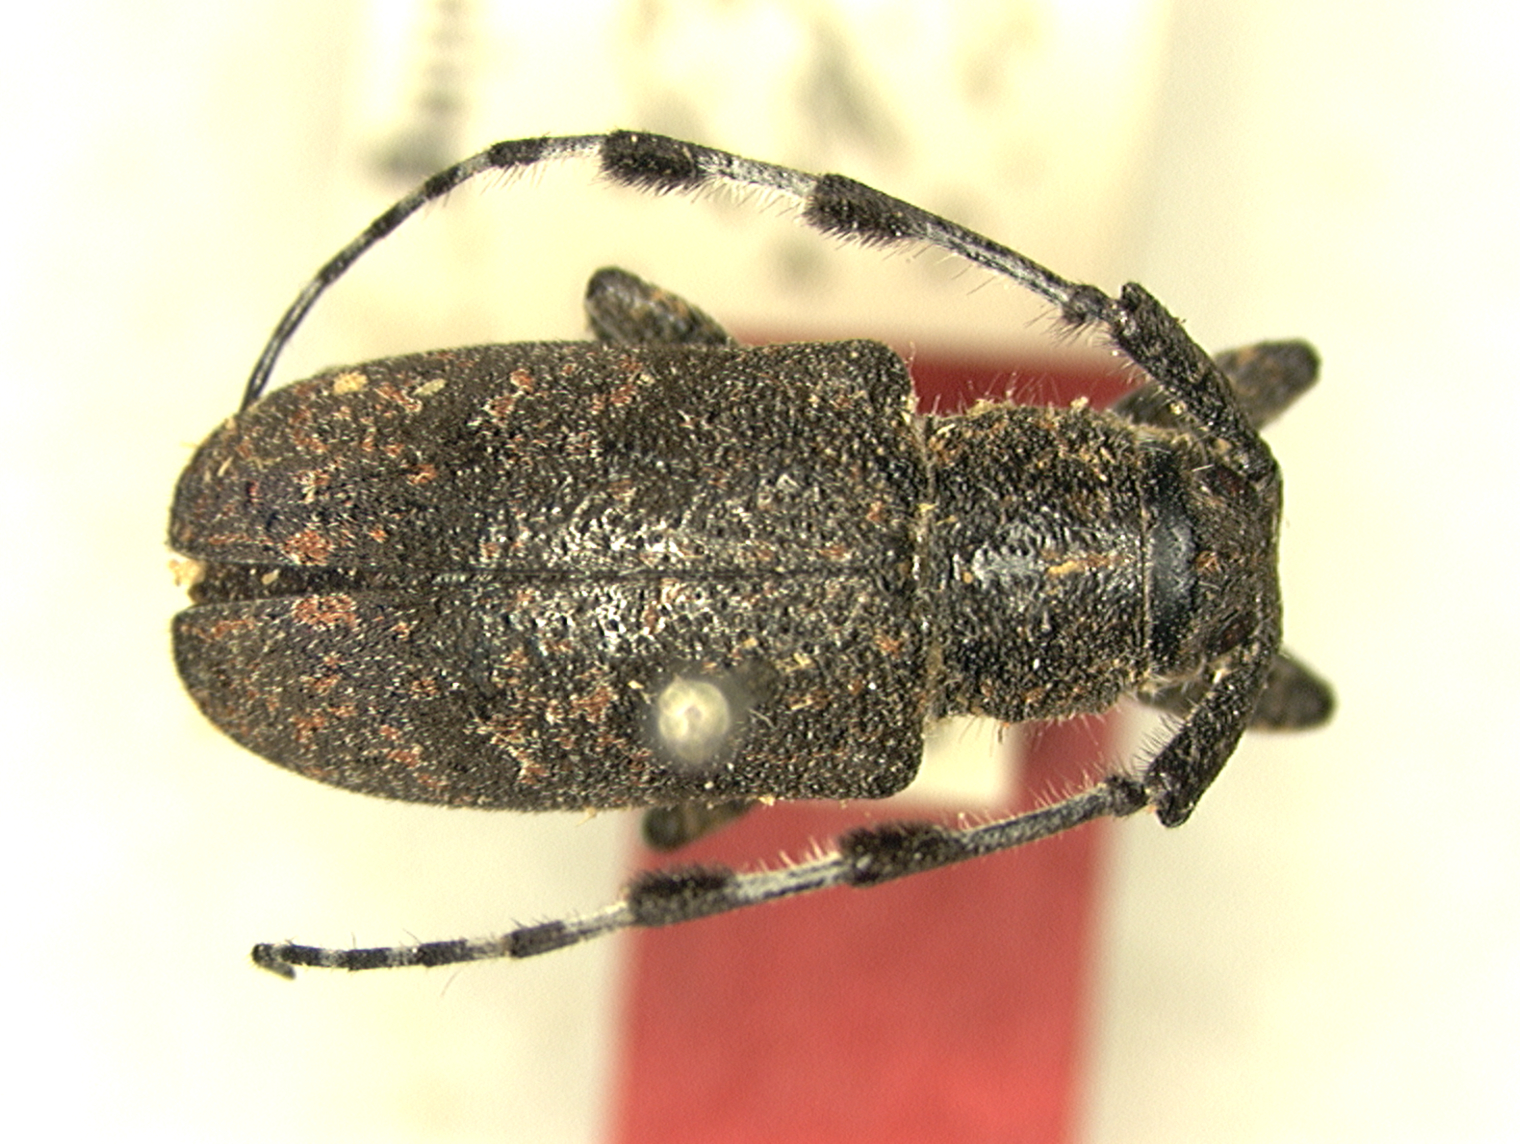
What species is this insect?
Cacia cretifera
